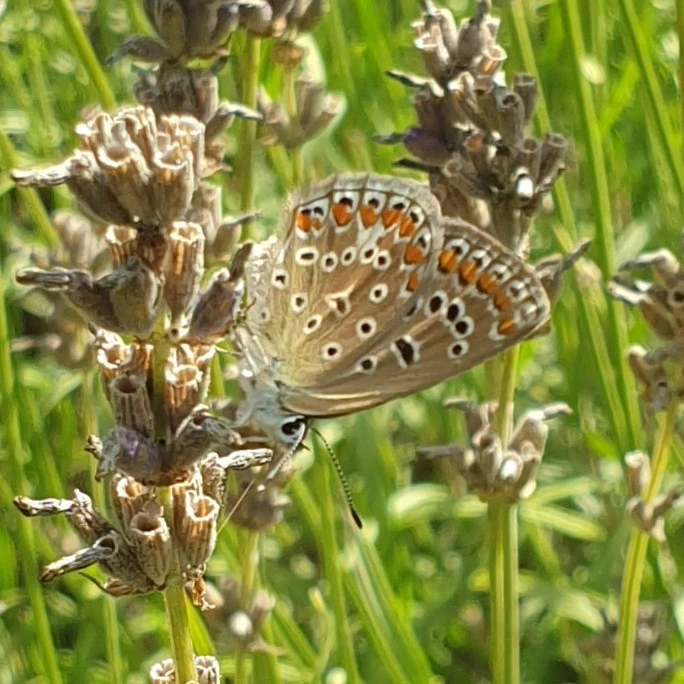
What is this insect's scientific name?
Polyommatus icarus
